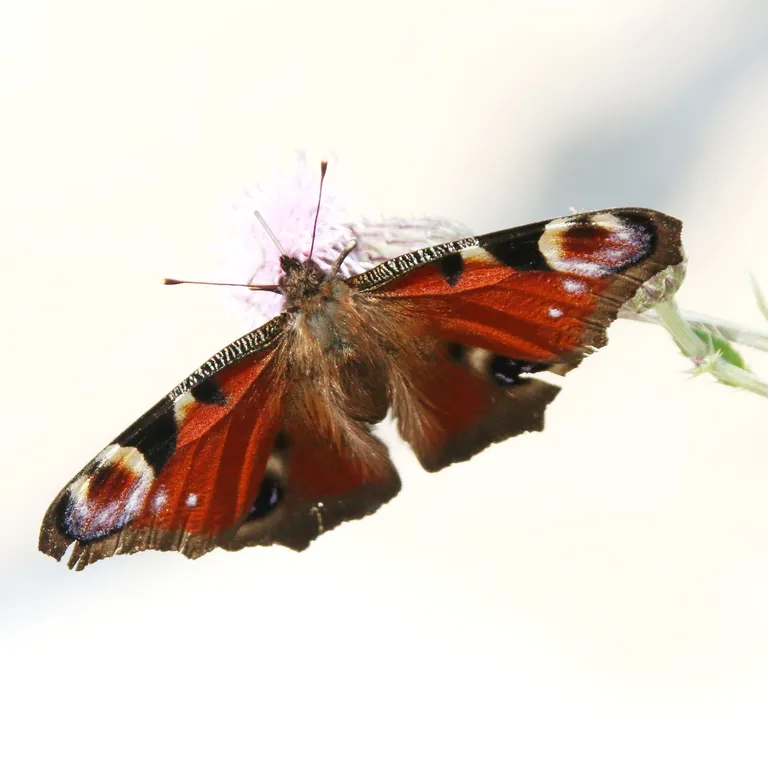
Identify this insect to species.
Aglais io
